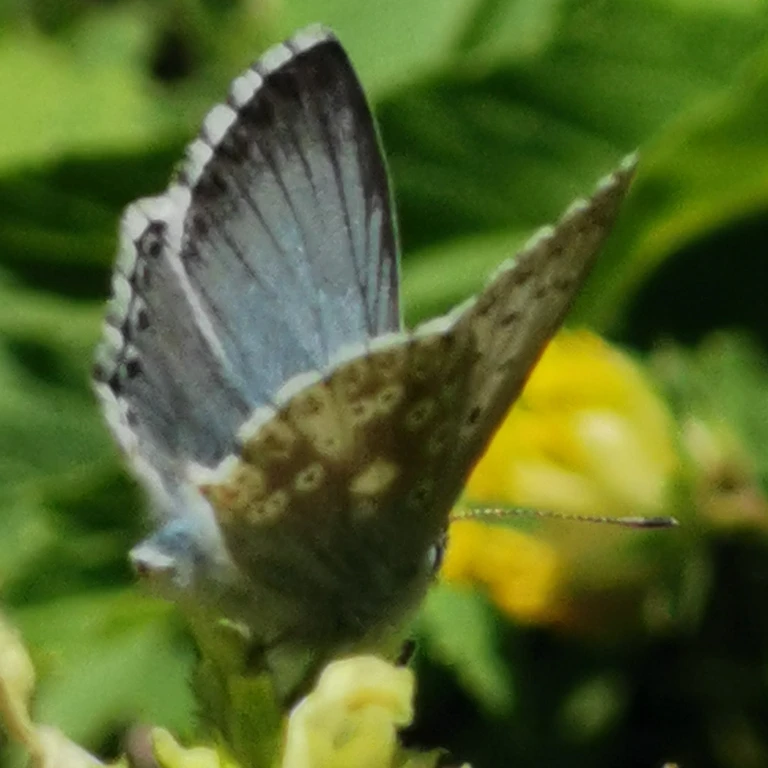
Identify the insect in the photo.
Lysandra coridon
